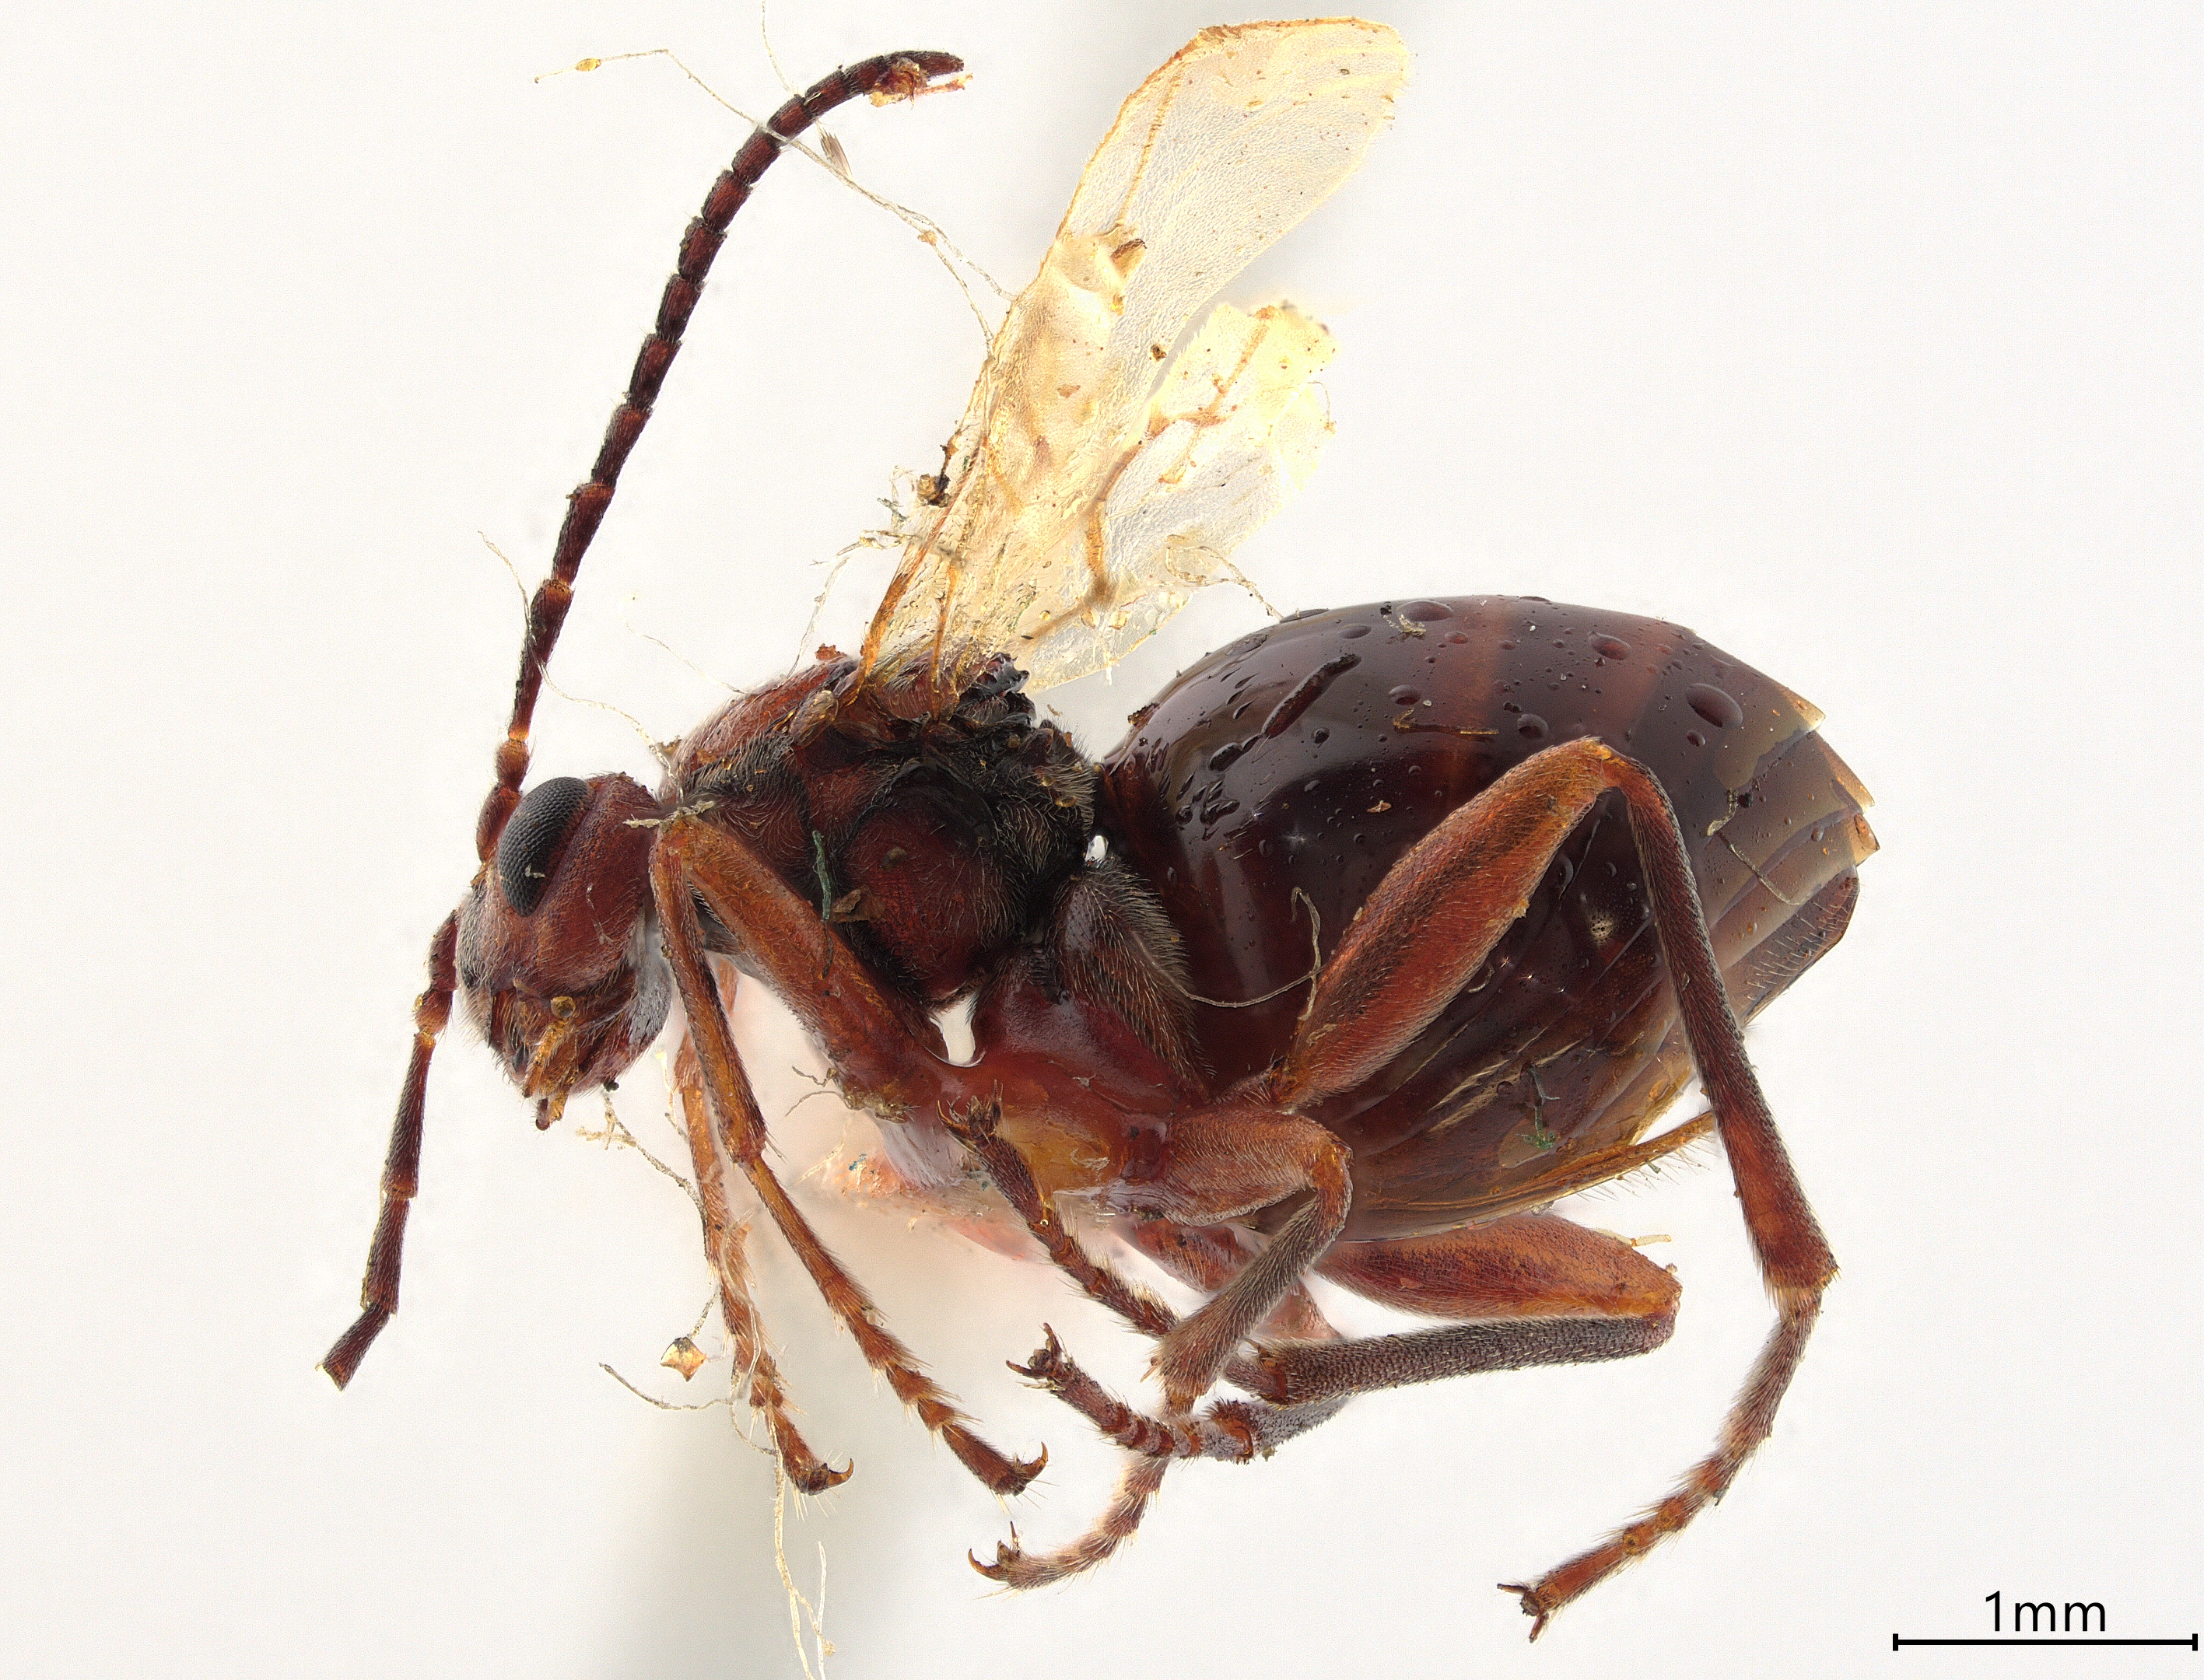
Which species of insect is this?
Biorhiza gracile
